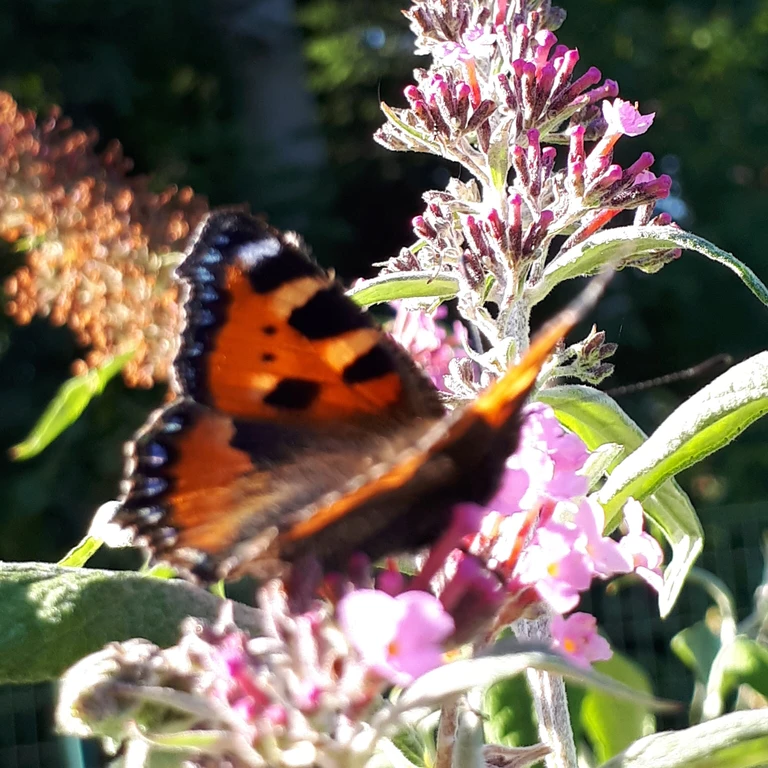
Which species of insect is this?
Aglais urticae
